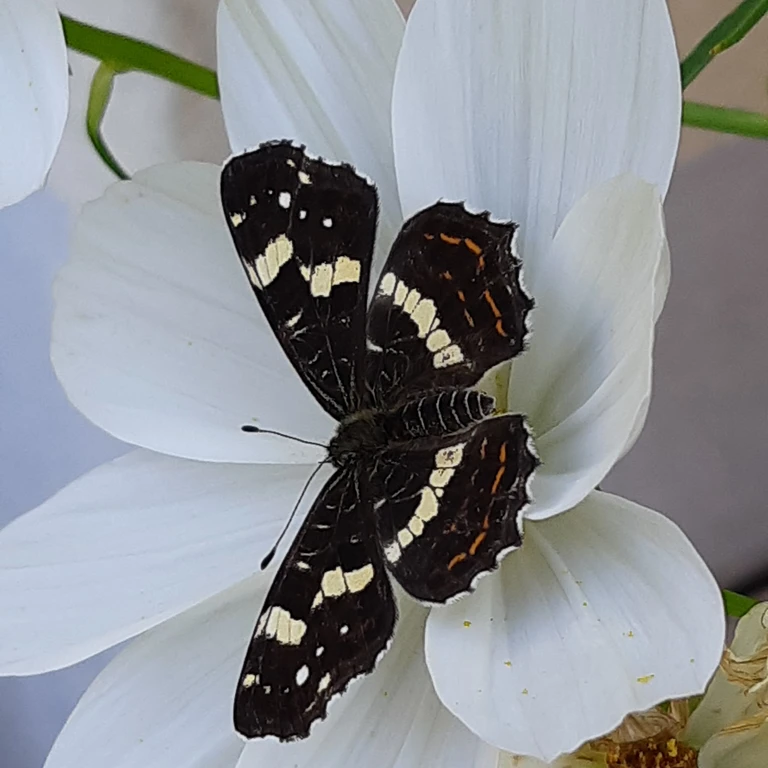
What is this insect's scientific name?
Araschnia levana
